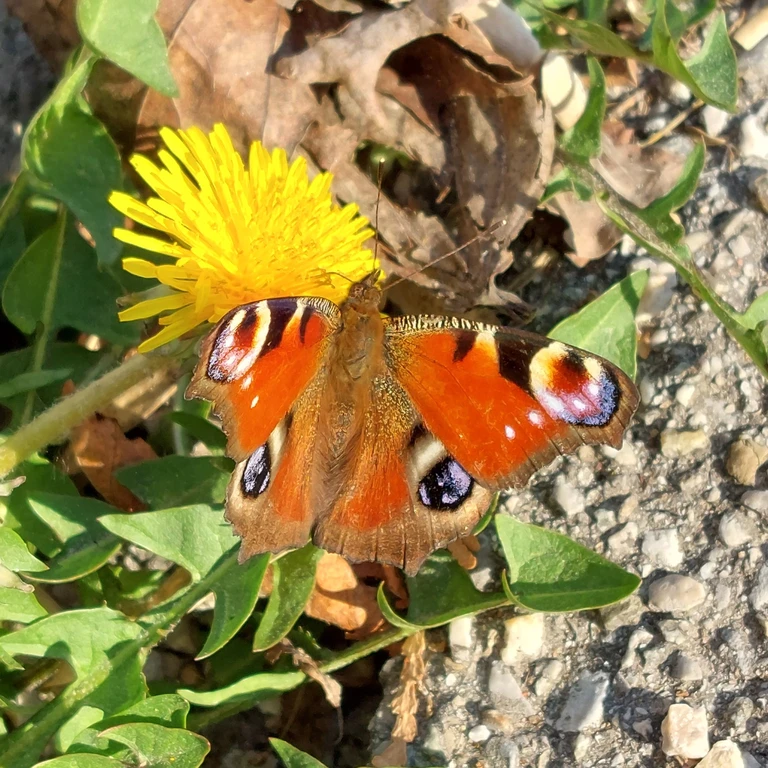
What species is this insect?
Aglais io
